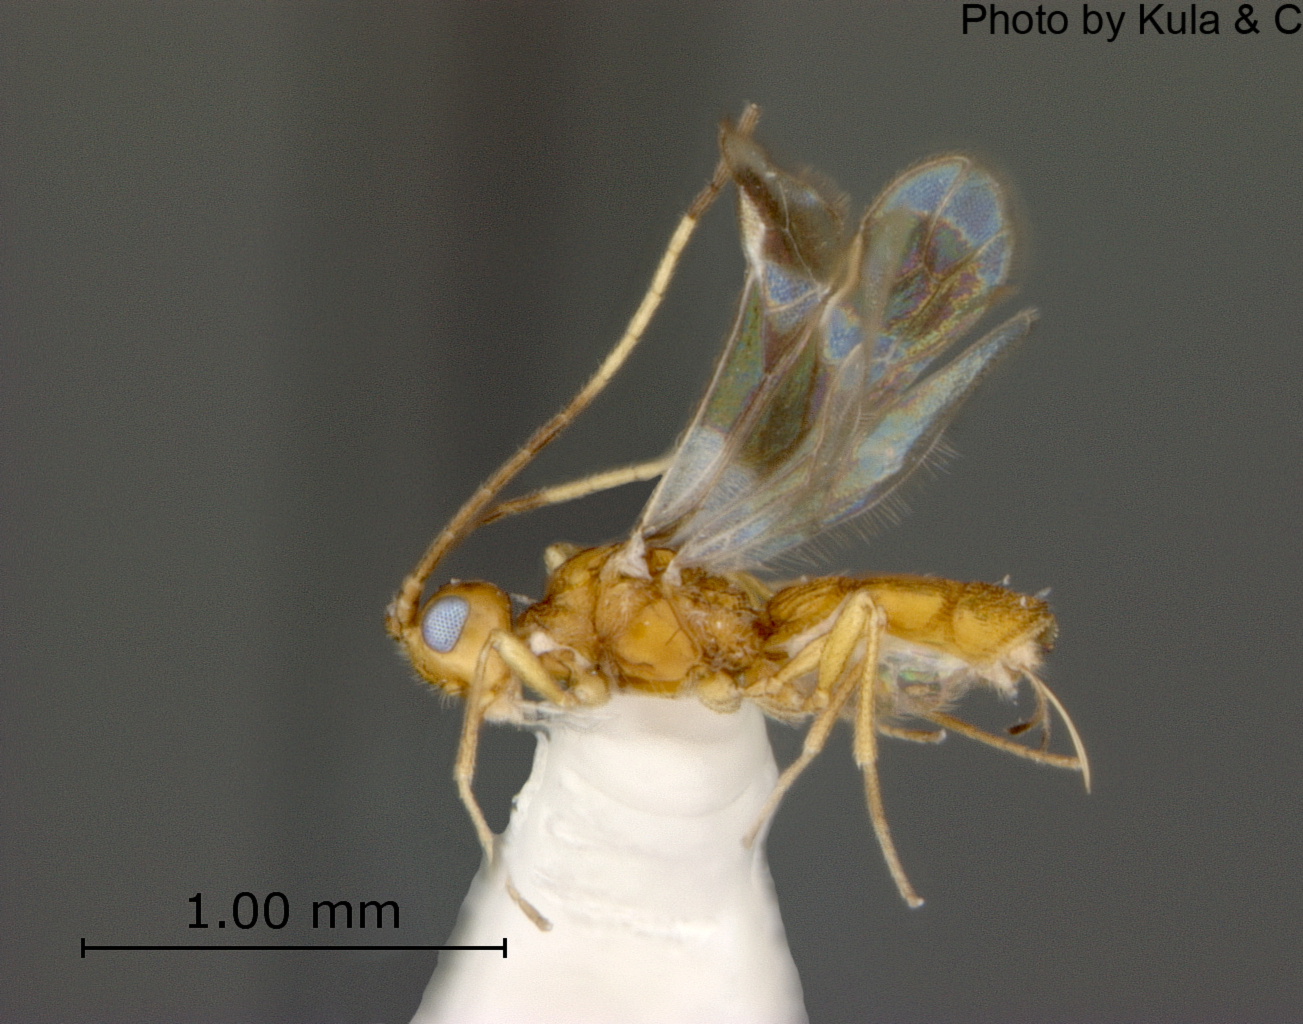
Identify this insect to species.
Lysitermus woolleyi
